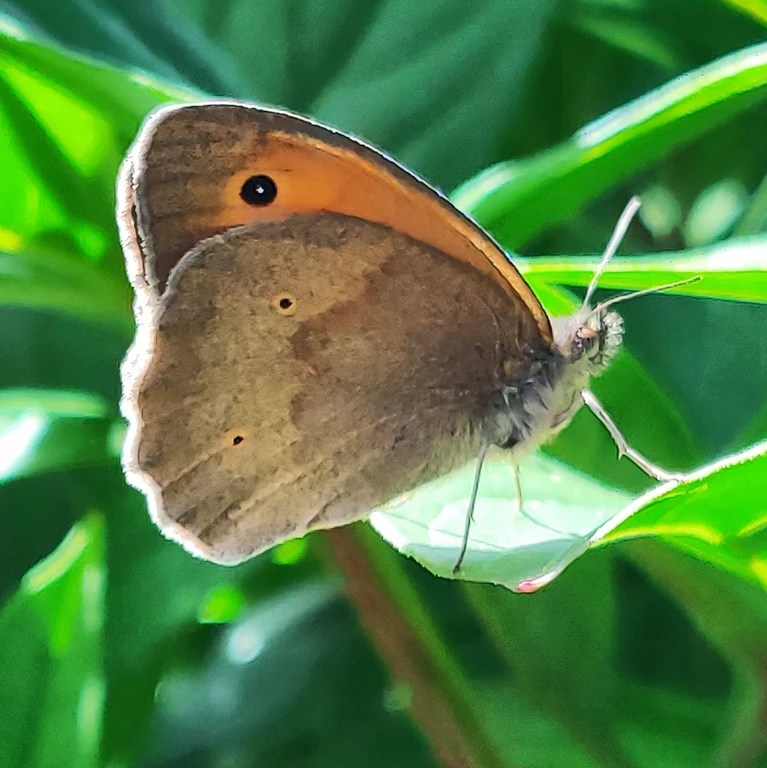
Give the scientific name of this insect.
Maniola jurtina
